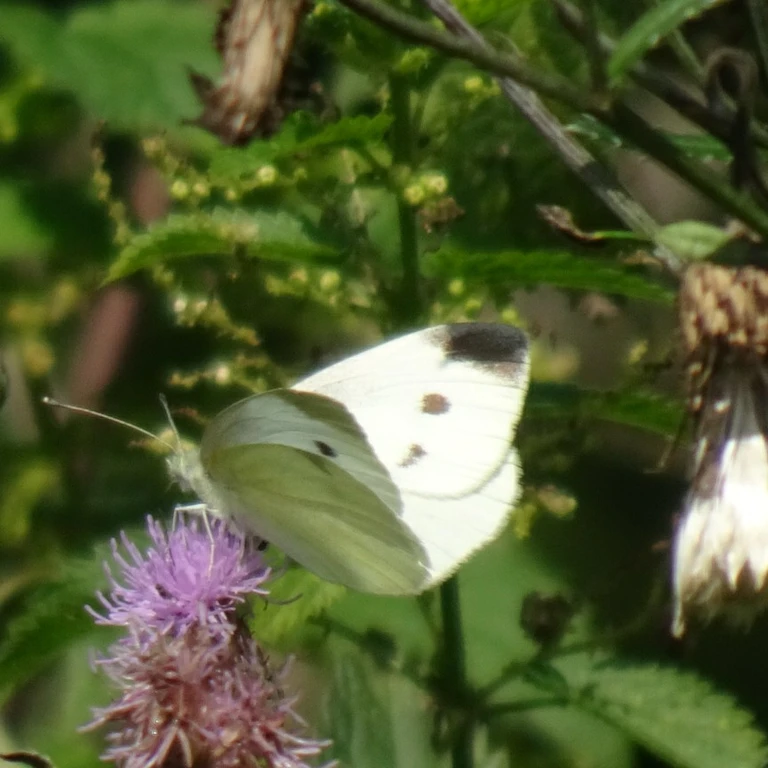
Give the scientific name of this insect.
Pieris rapae
